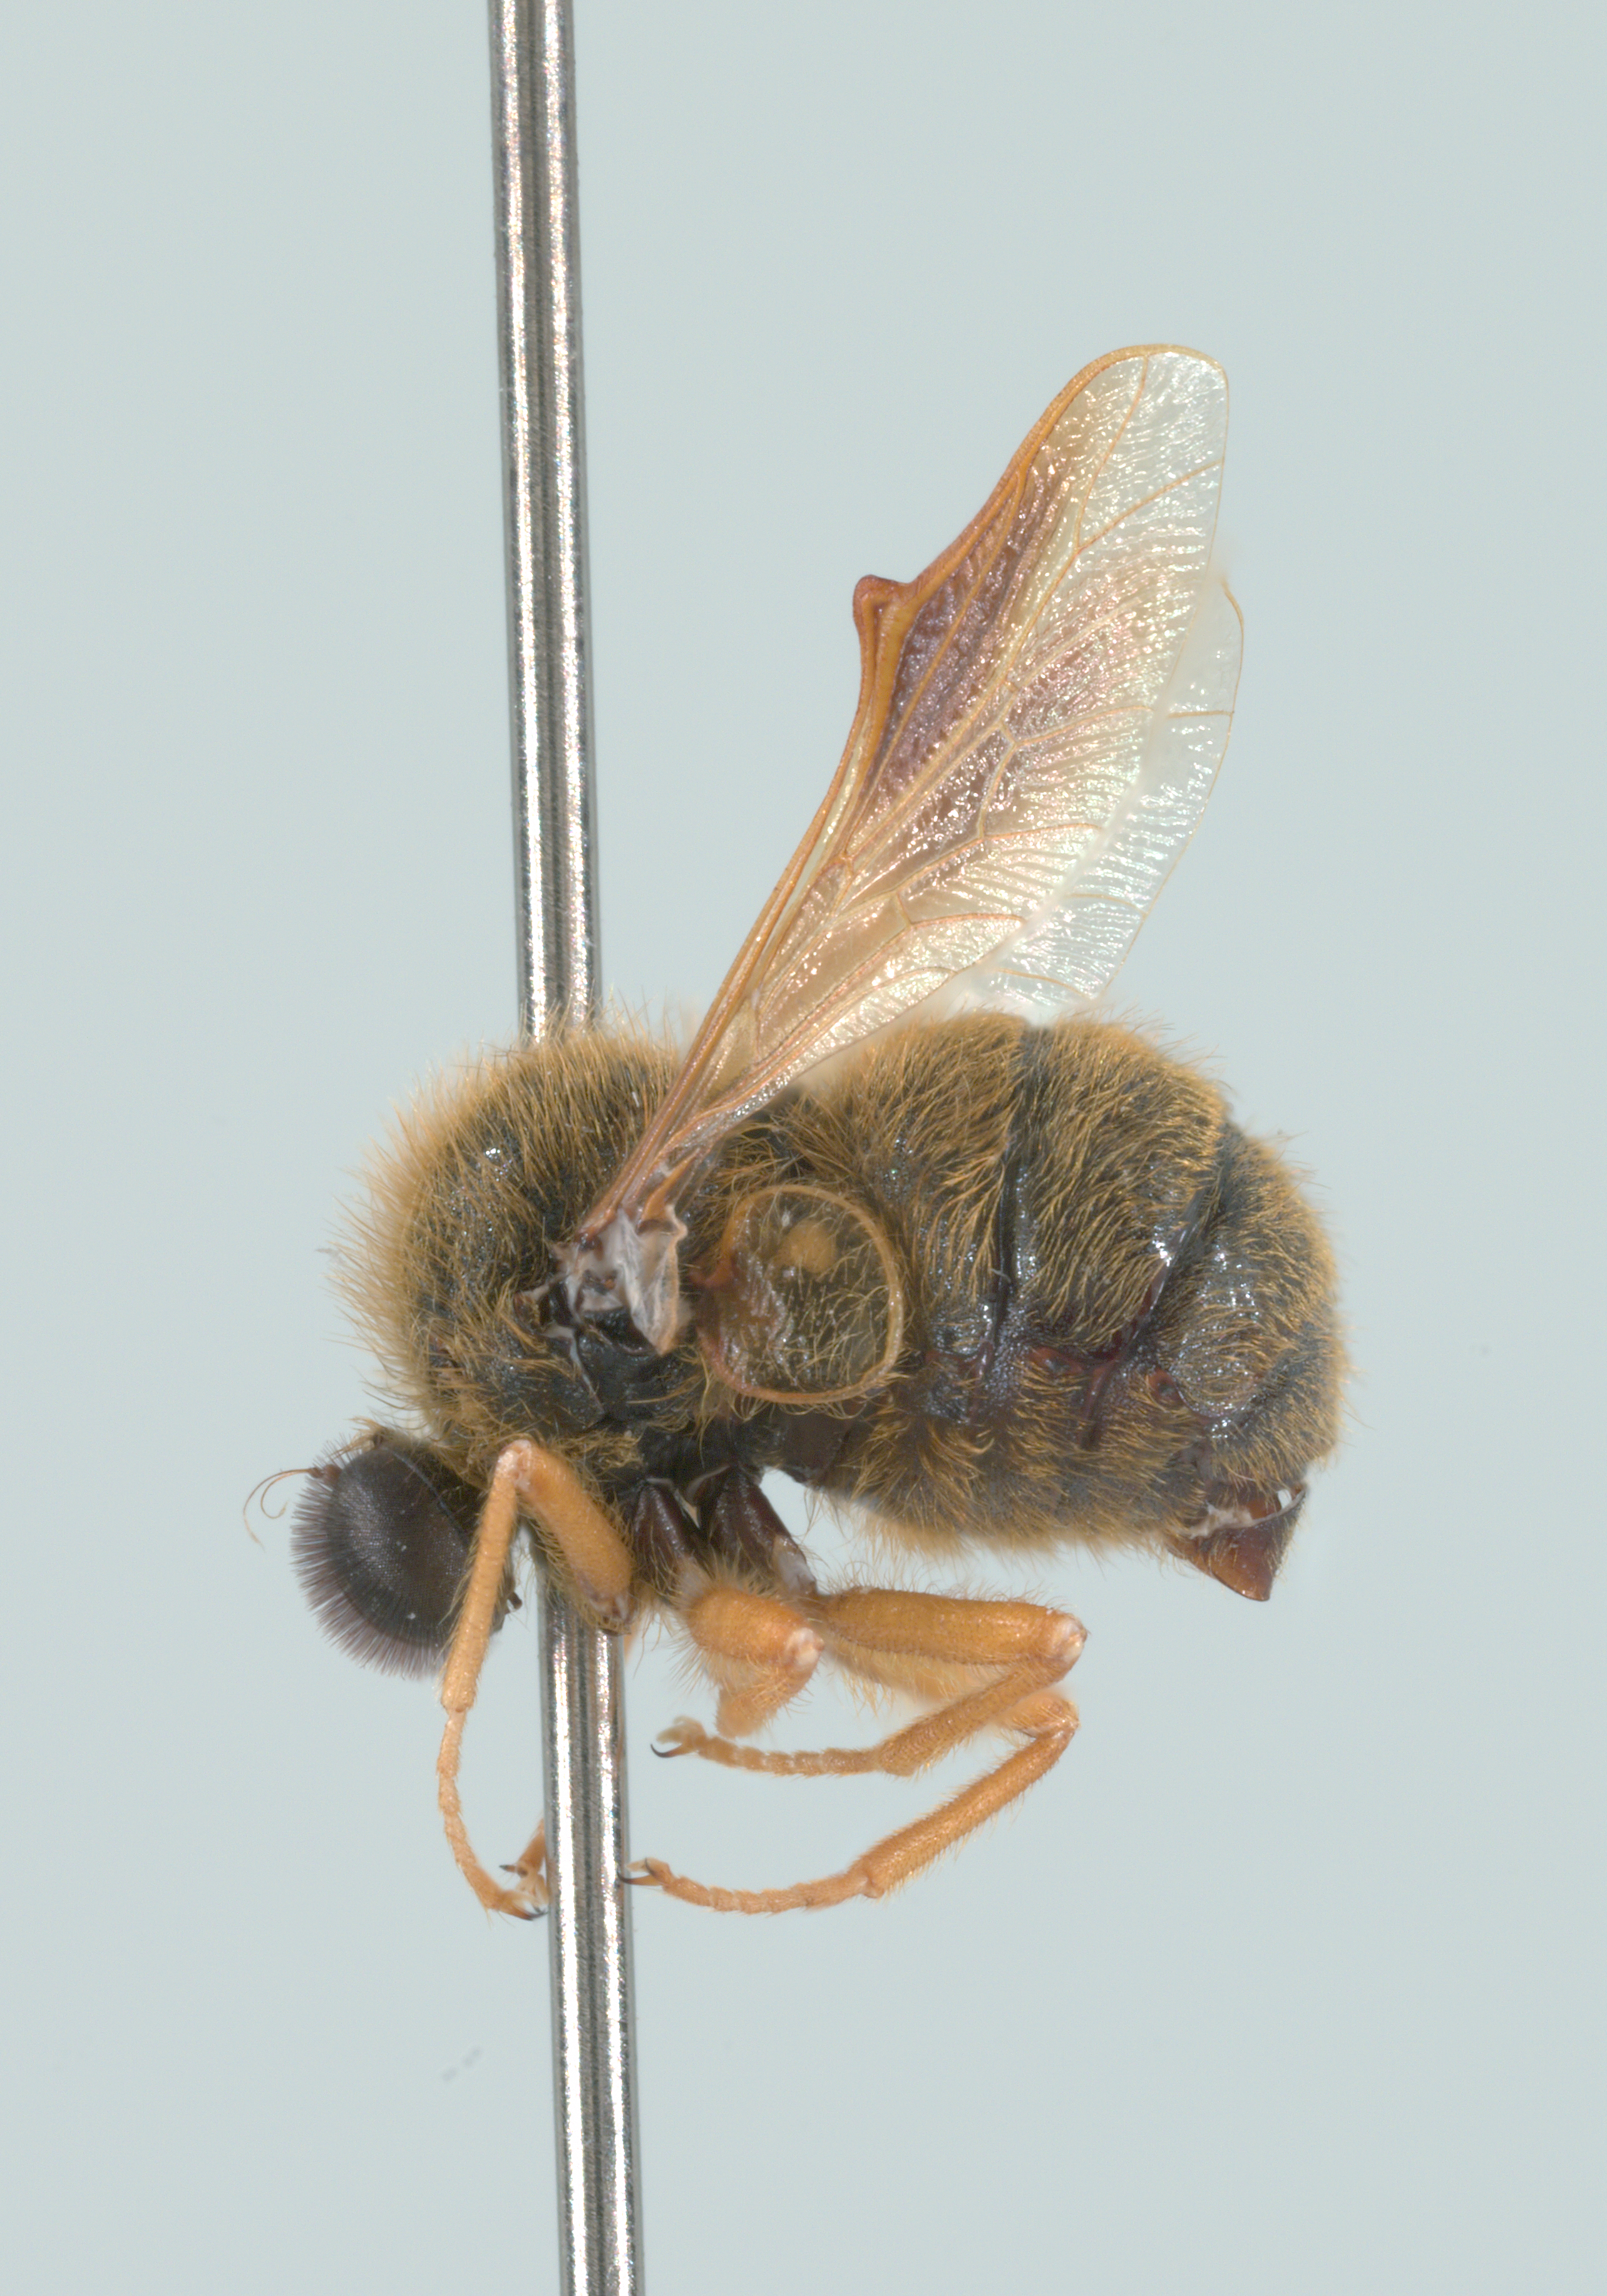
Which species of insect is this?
Turbopsebius brunnipennis (also Turbopsebius brunnupennis)
